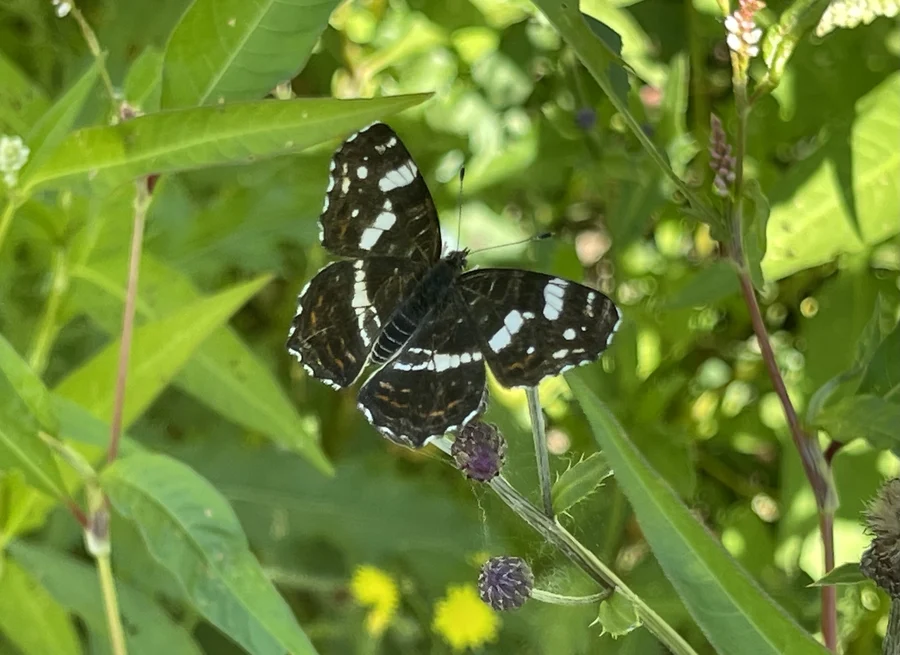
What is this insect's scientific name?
Araschnia levana
